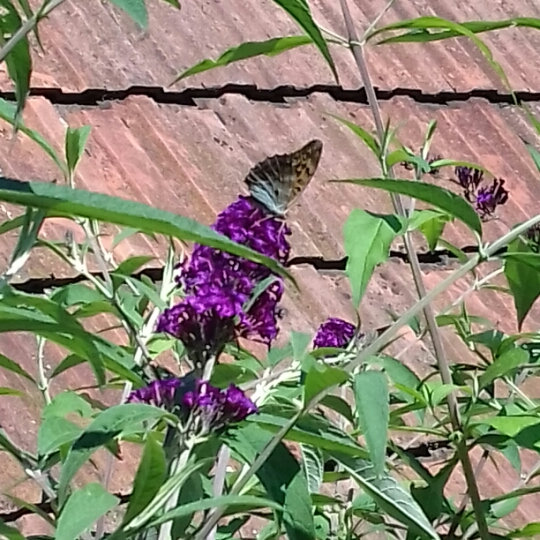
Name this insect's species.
Argynnis paphia
